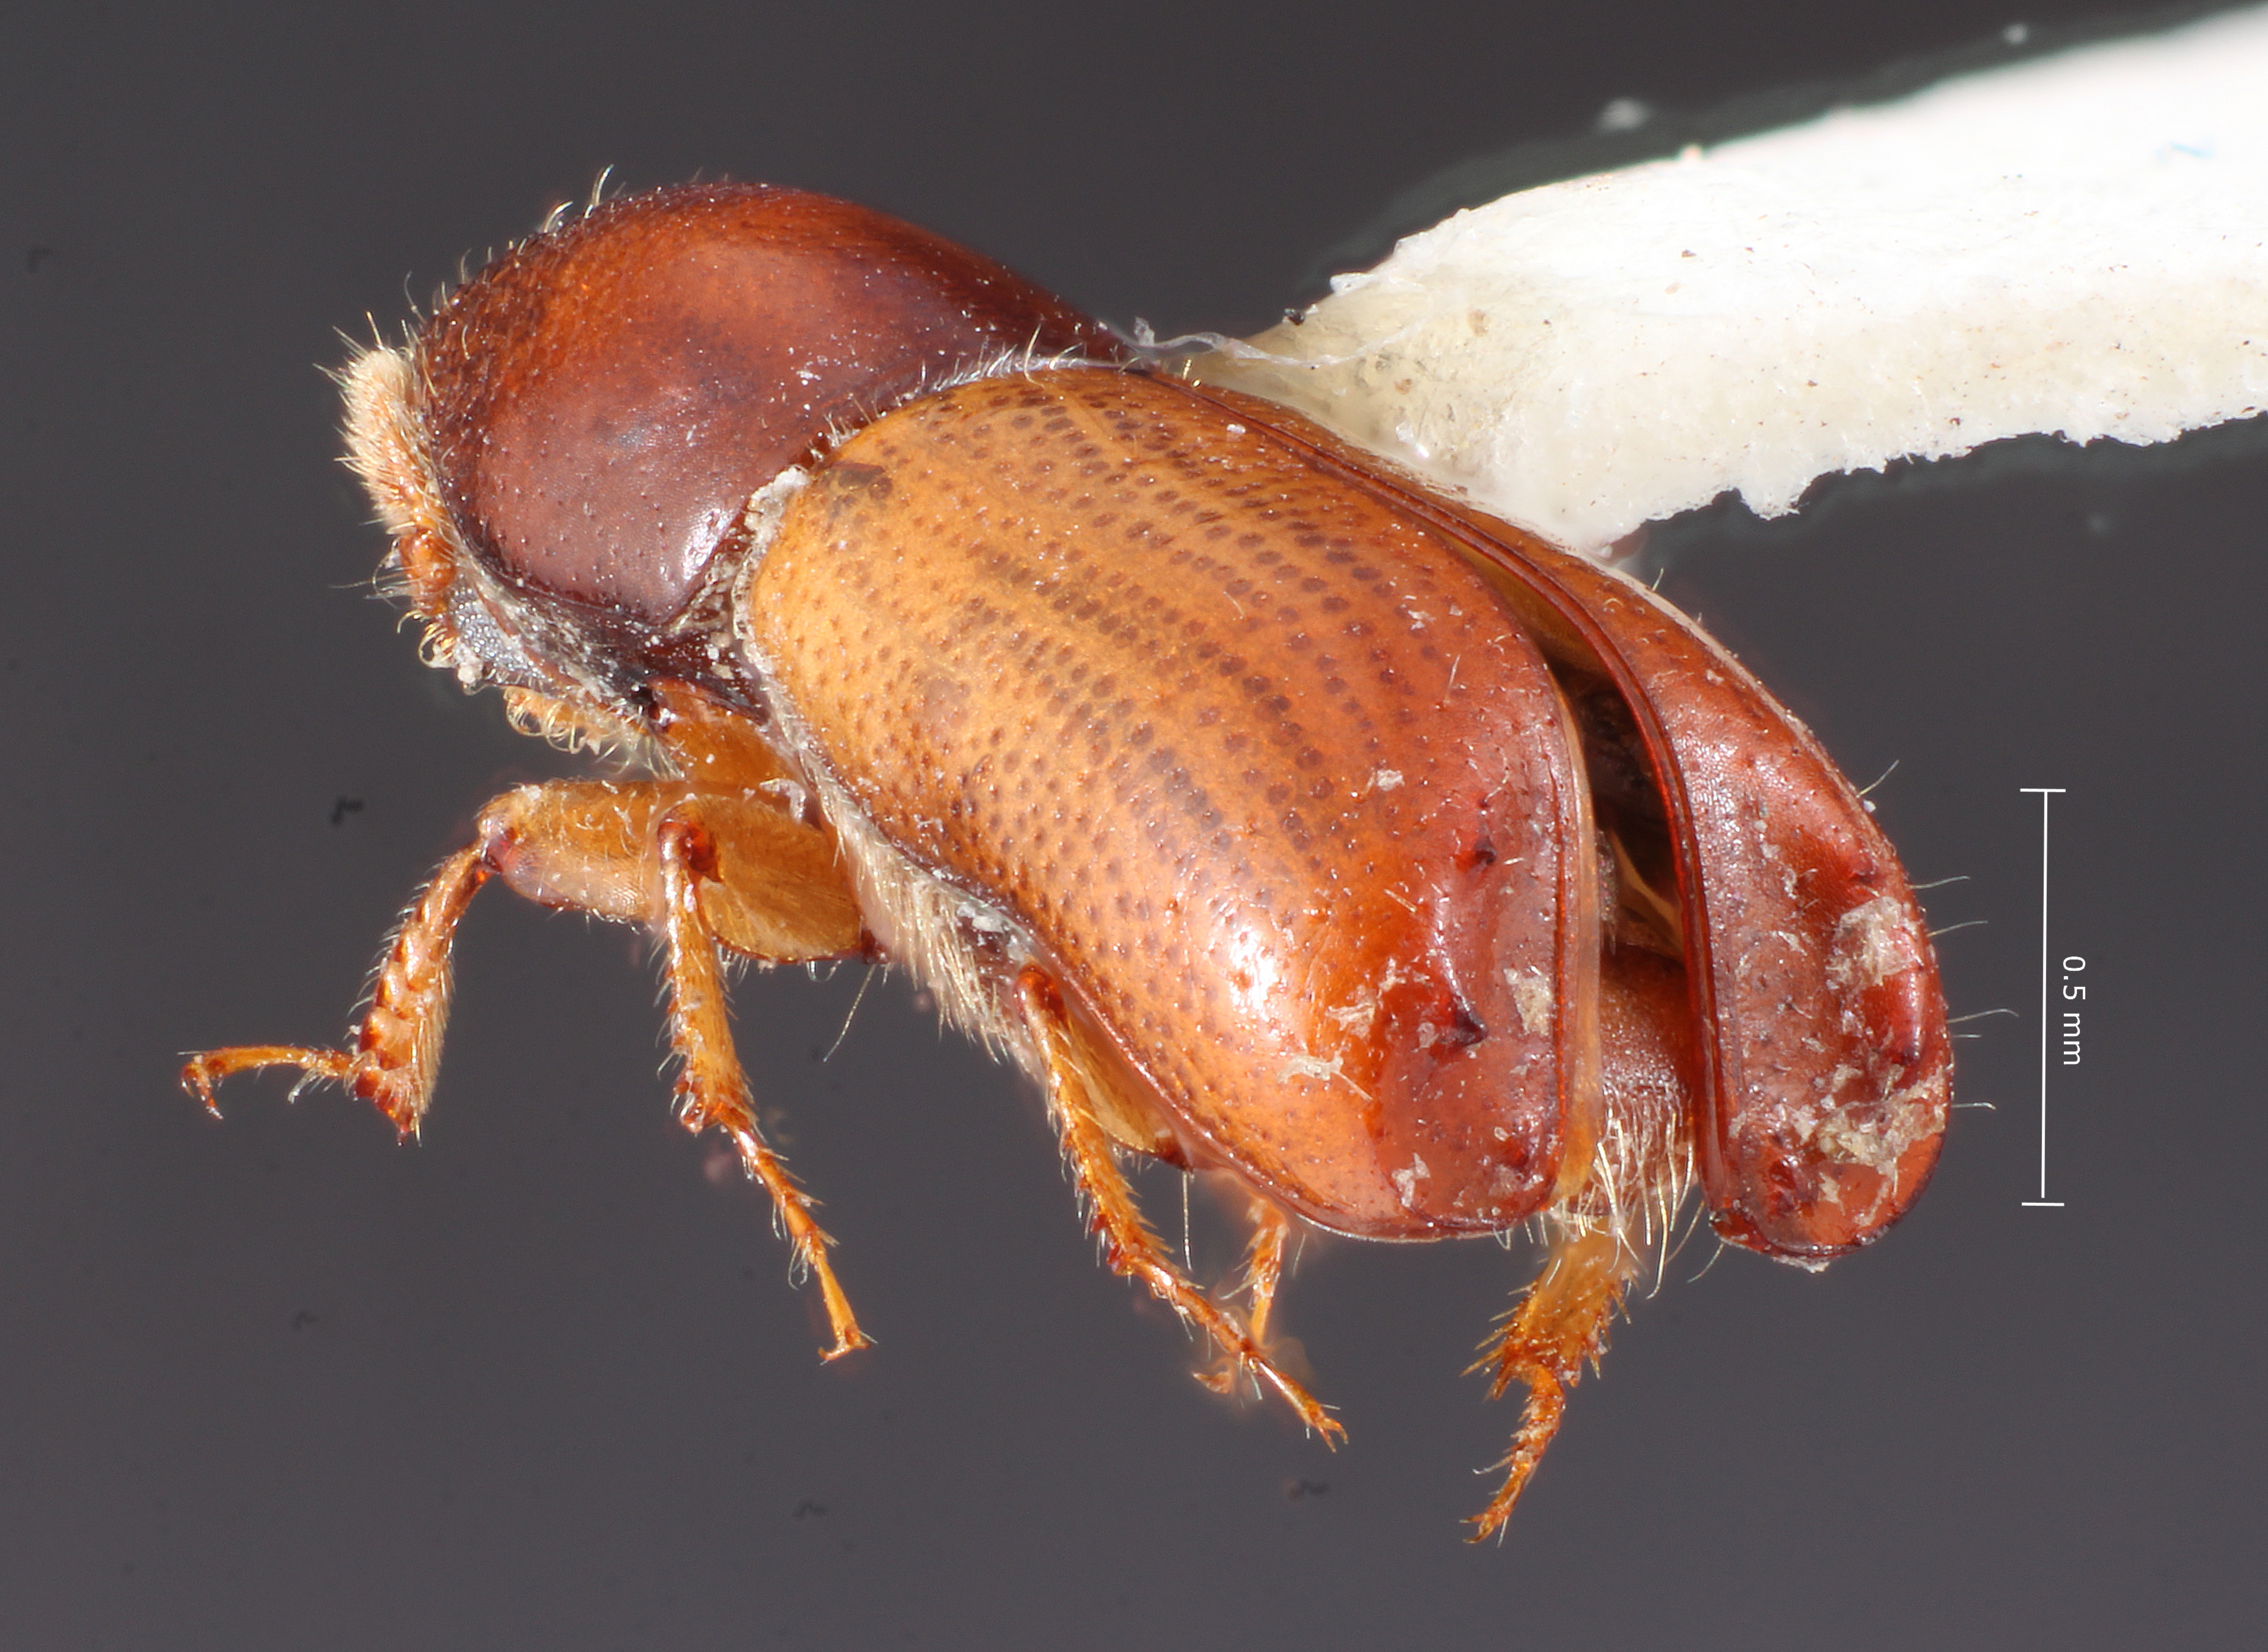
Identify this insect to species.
Monarthrum insignatum
